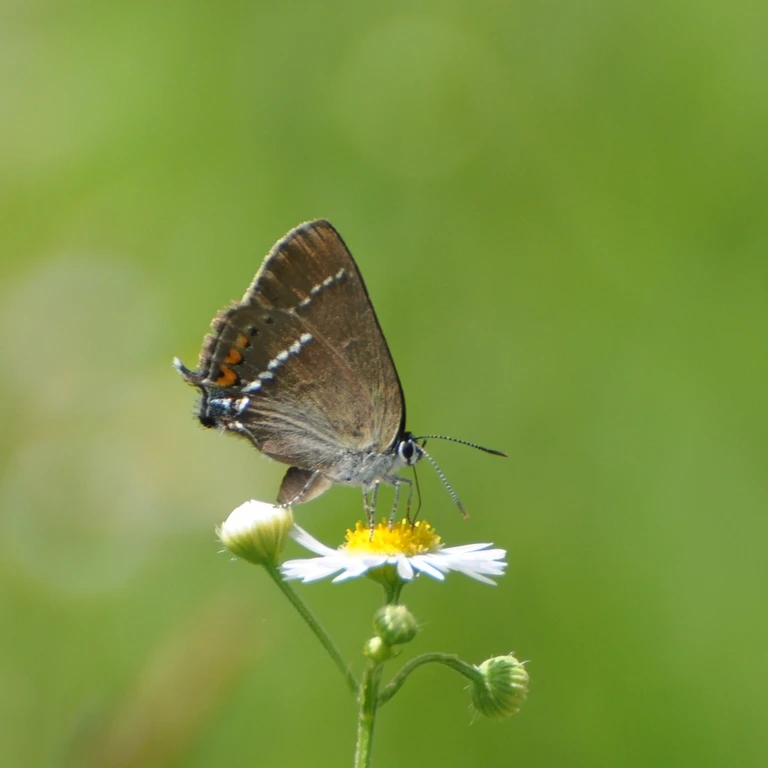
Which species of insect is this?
Satyrium spini (also Tuttiola spini)
